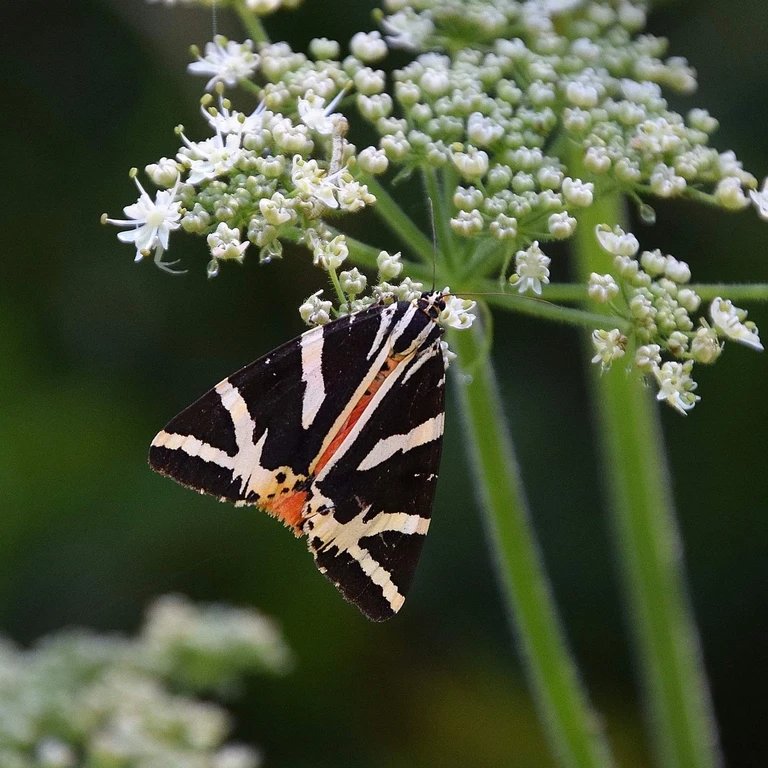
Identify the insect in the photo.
Euplagia quadripunctaria
